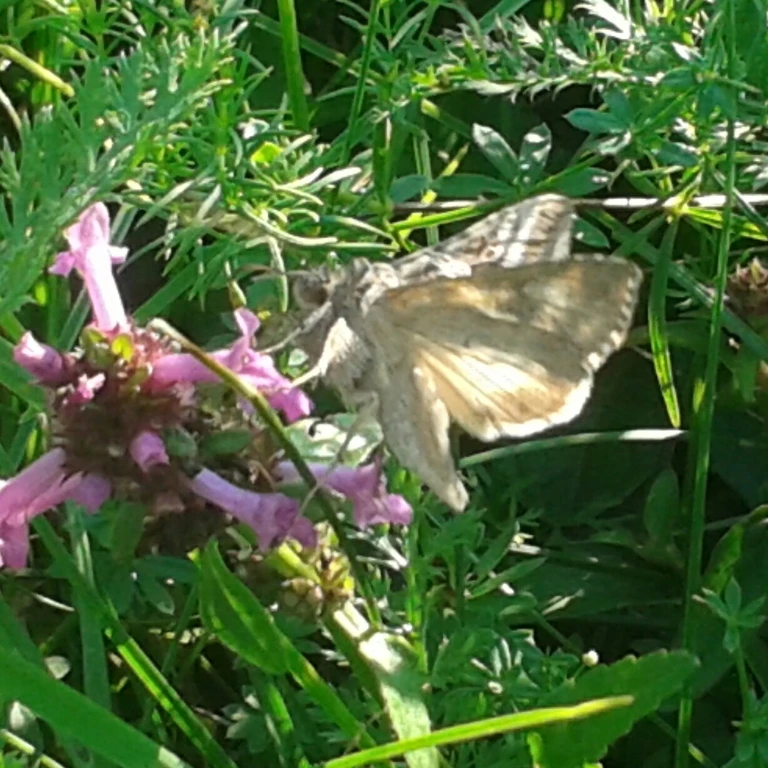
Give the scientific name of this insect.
Autographa gamma
